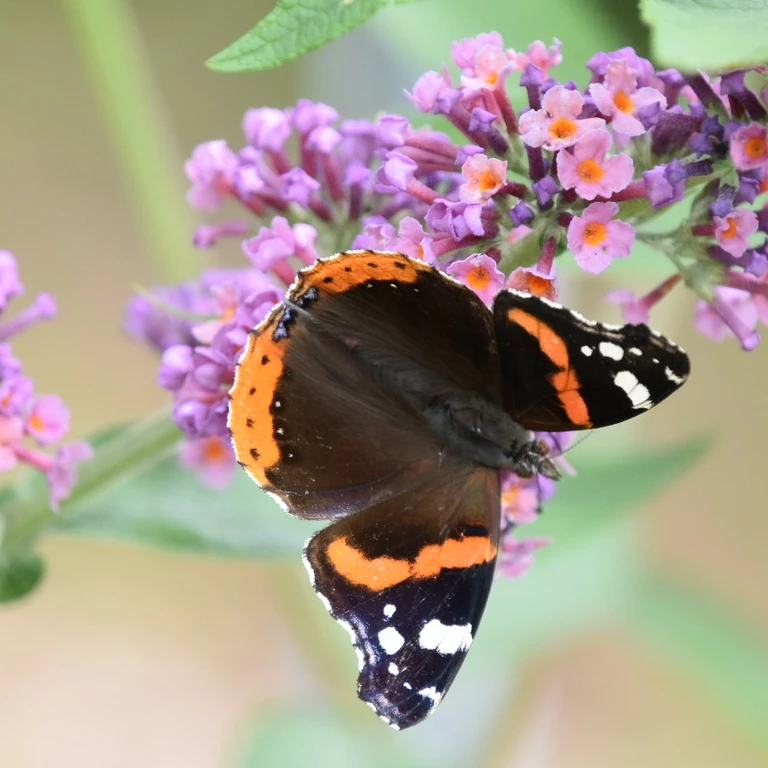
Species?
Vanessa atalanta
